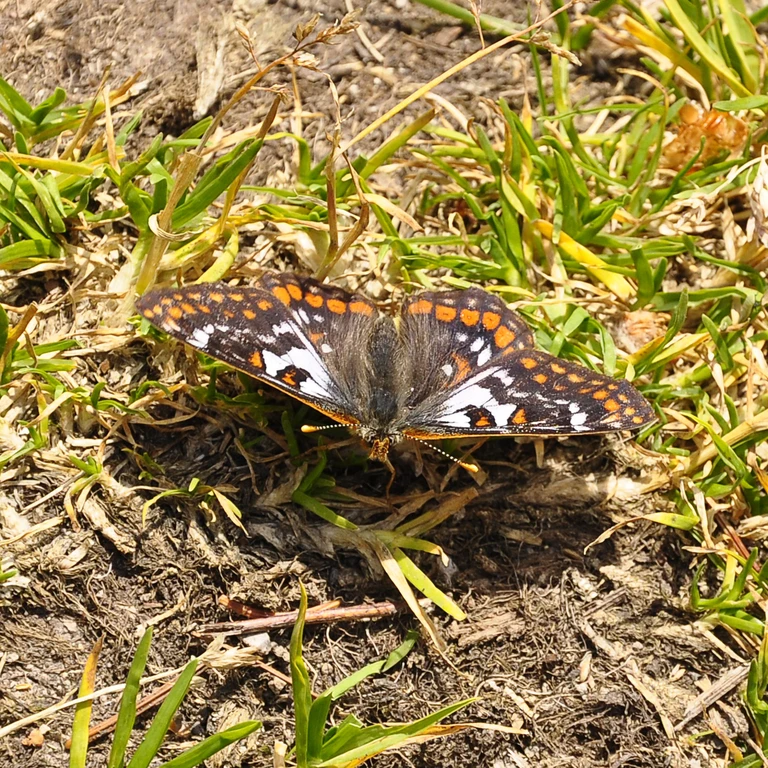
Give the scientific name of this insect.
Euphydryas cynthia (also Hypodryas cynthia)
